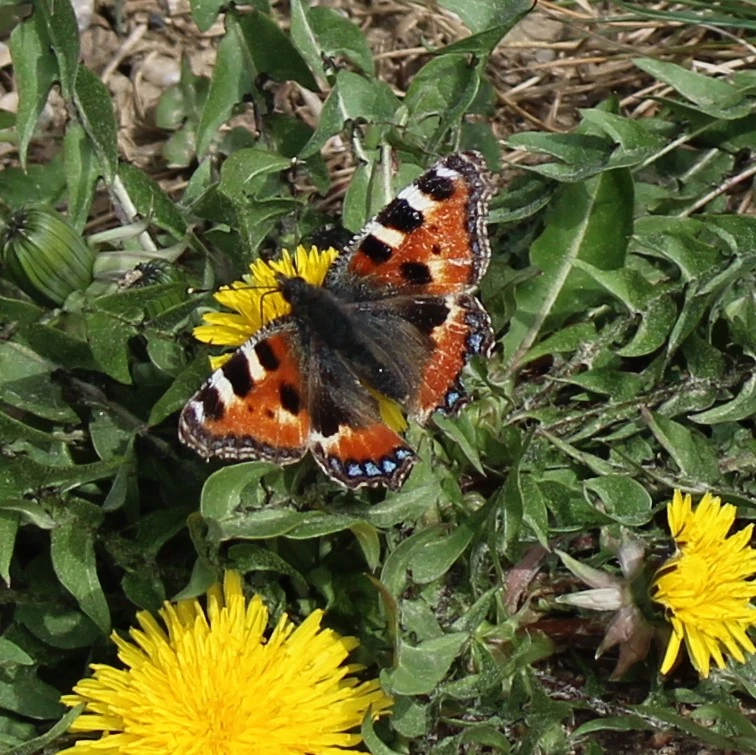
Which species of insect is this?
Aglais urticae
